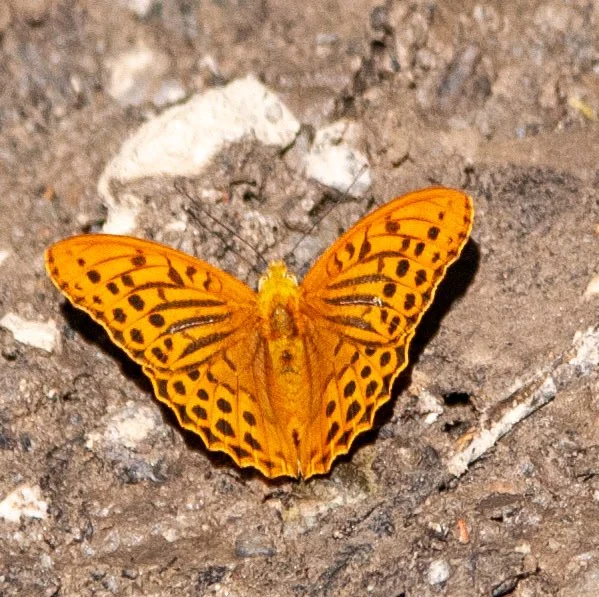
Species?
Argynnis paphia
